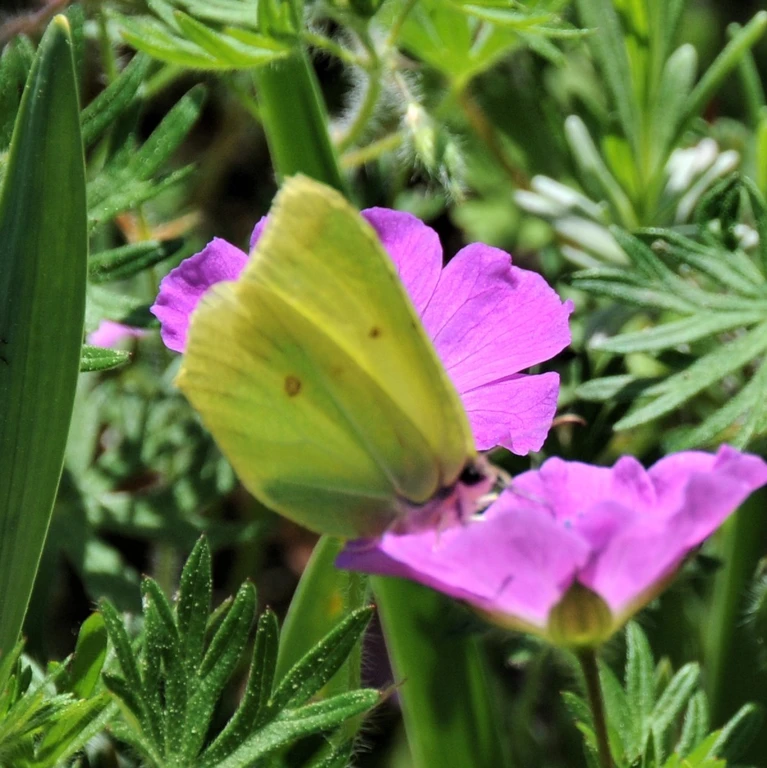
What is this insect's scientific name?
Gonepteryx rhamni
